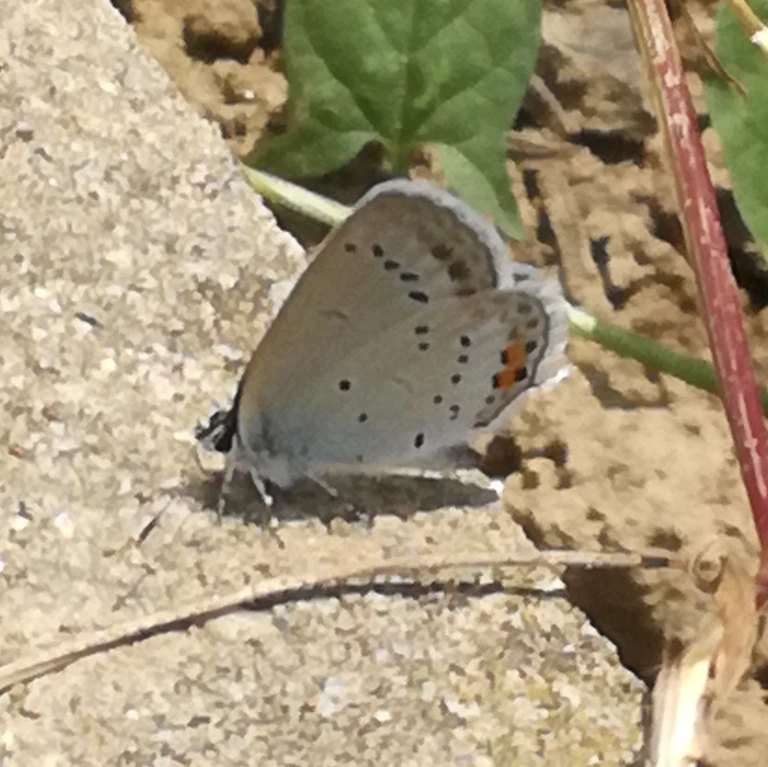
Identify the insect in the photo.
Cupido argiades (also Elkalyce argiades)
